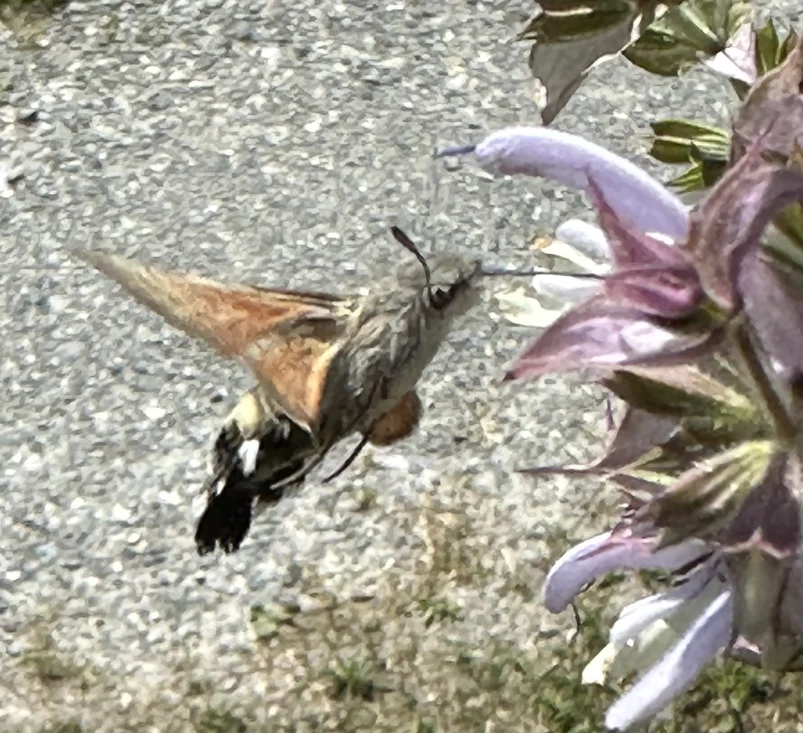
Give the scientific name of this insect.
Macroglossum stellatarum
